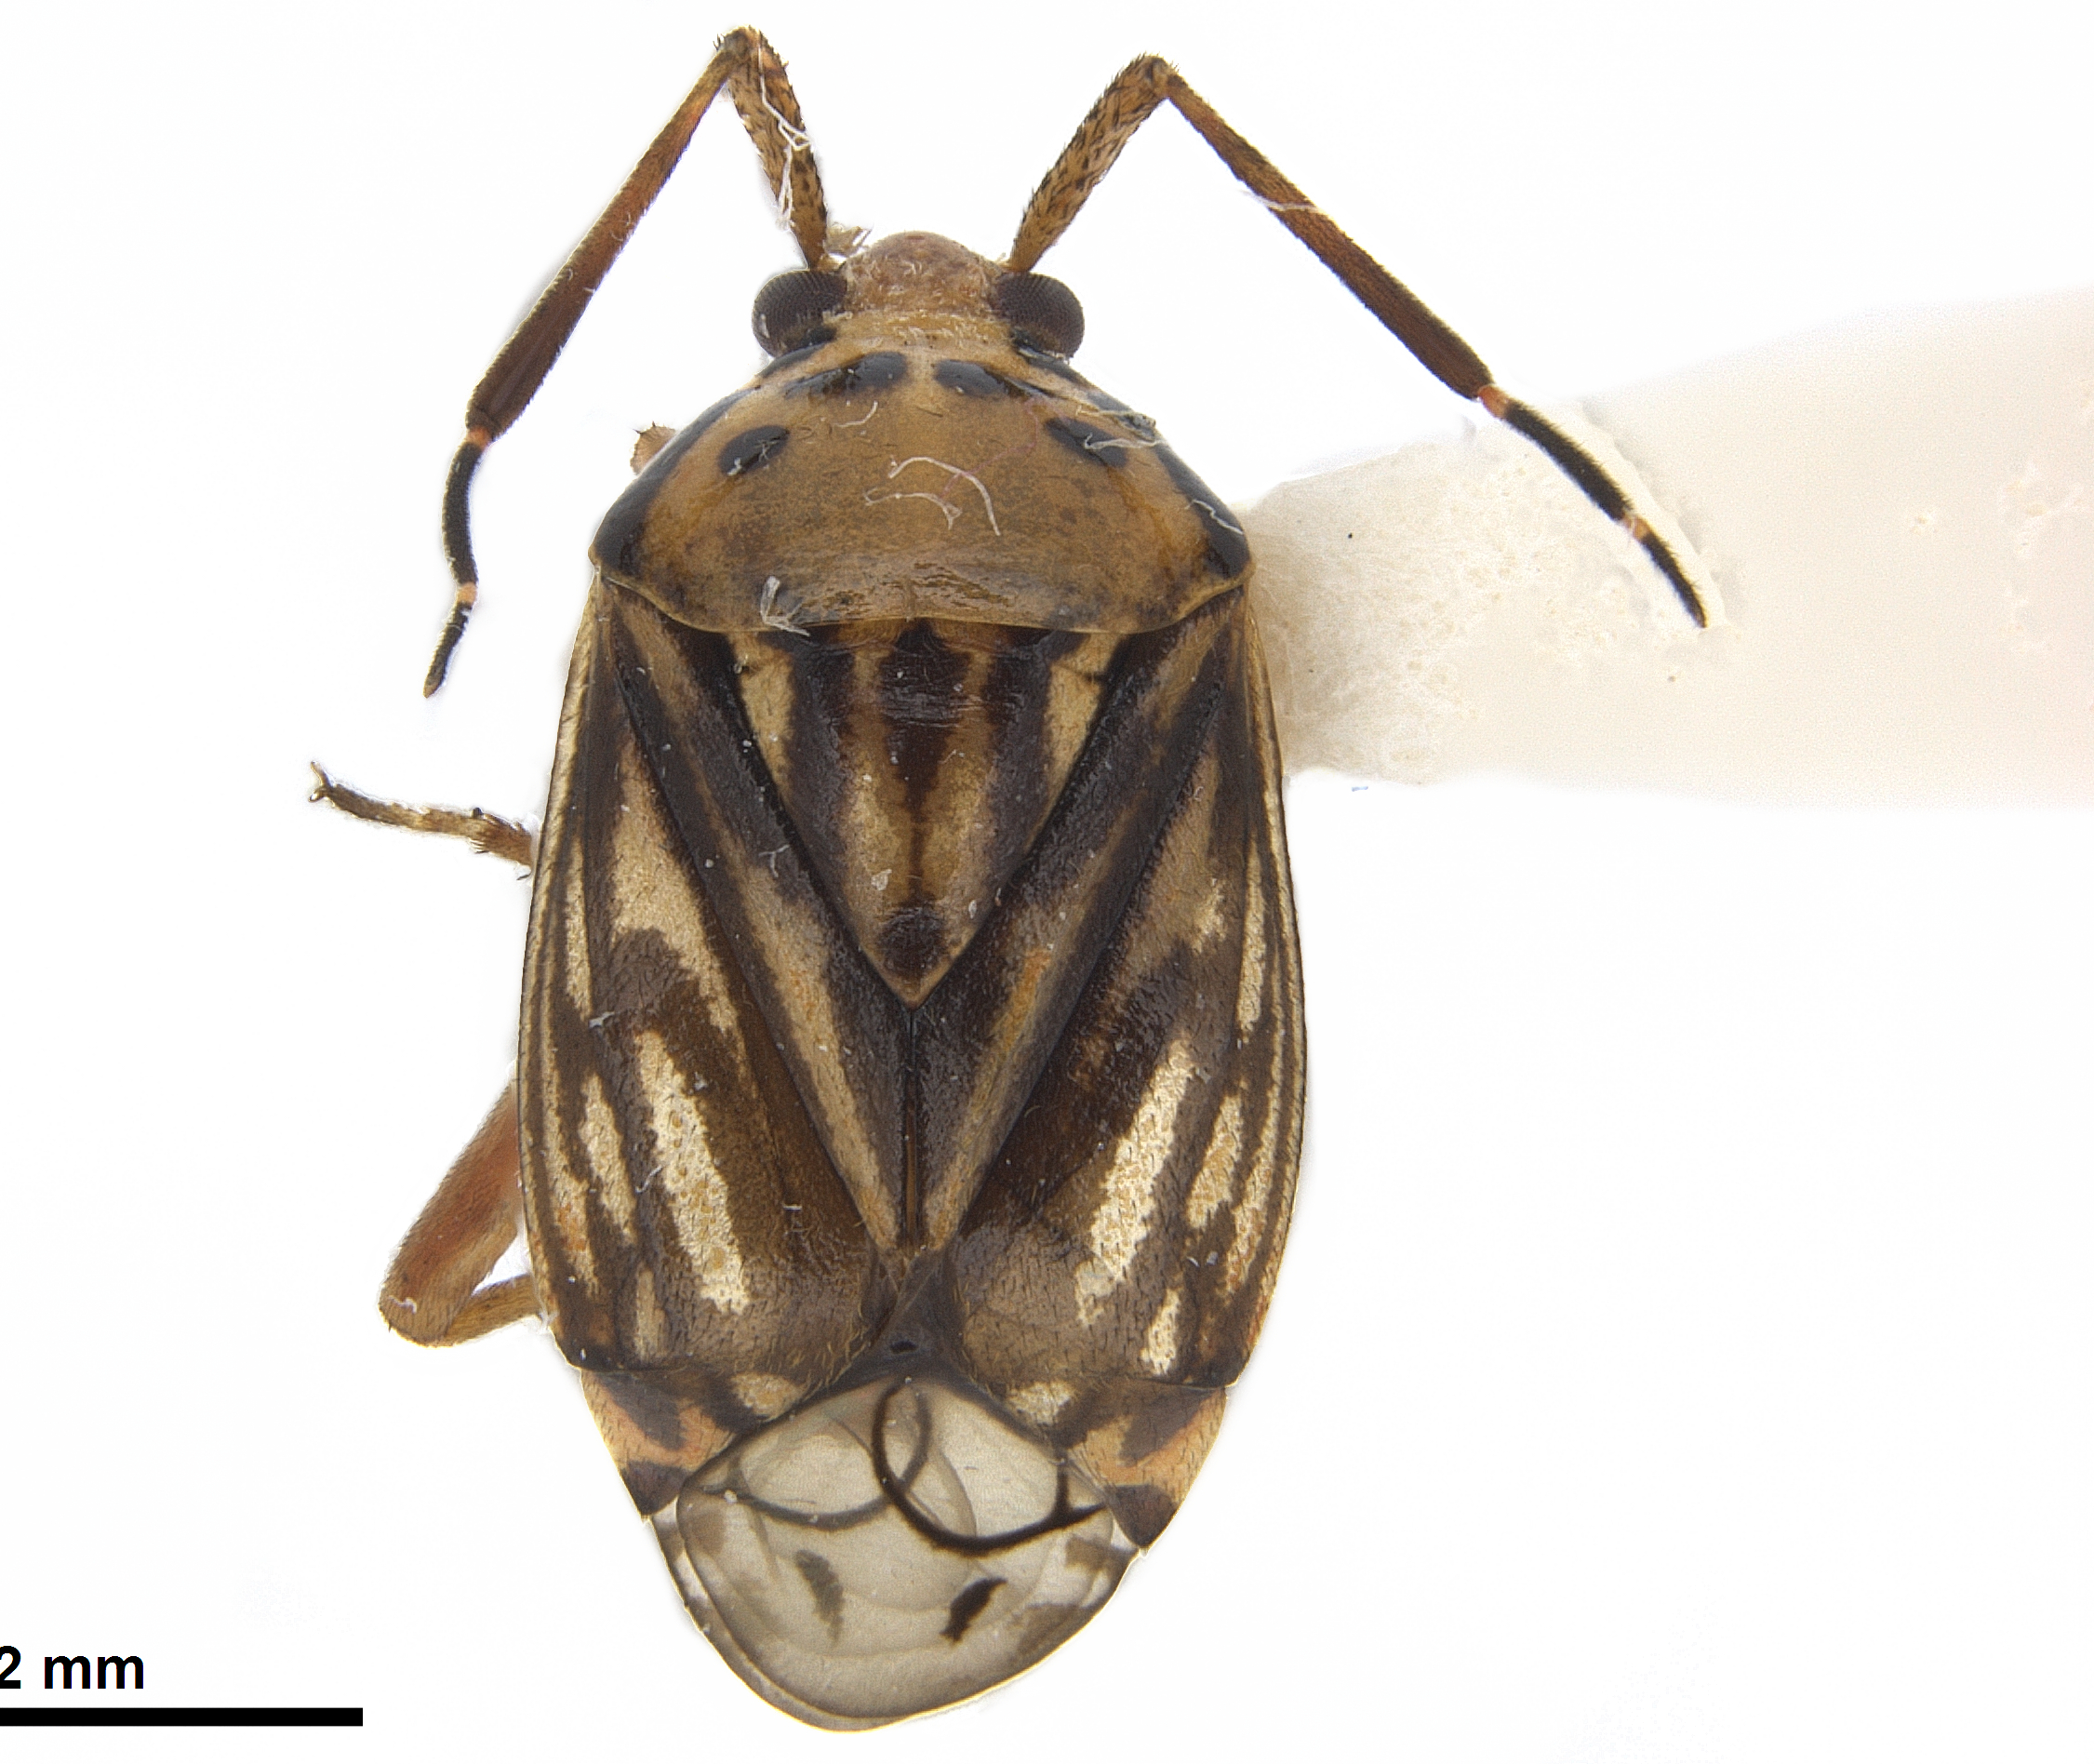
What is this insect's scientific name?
Lucitanus punctatus
